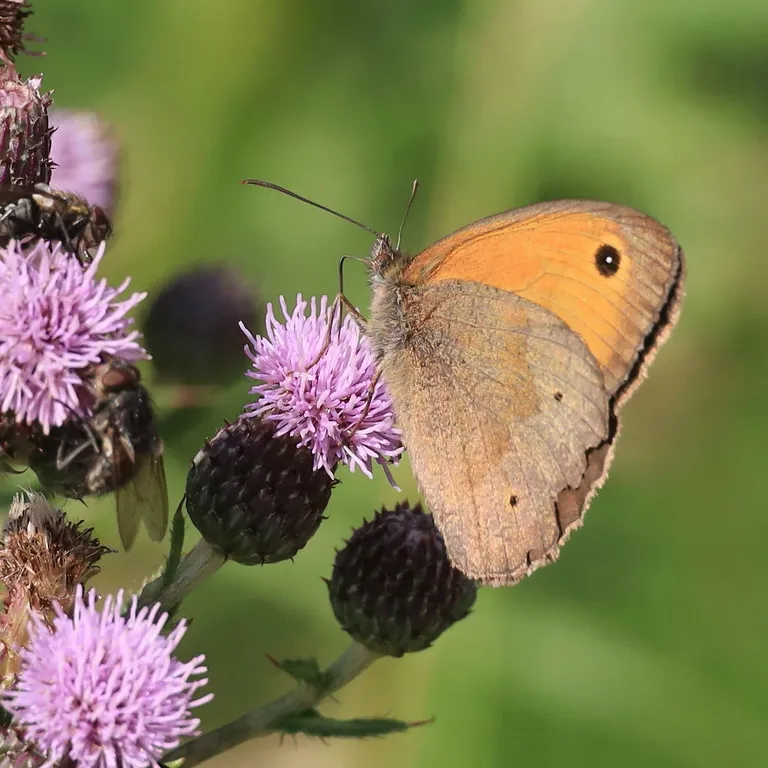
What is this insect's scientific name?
Maniola jurtina
